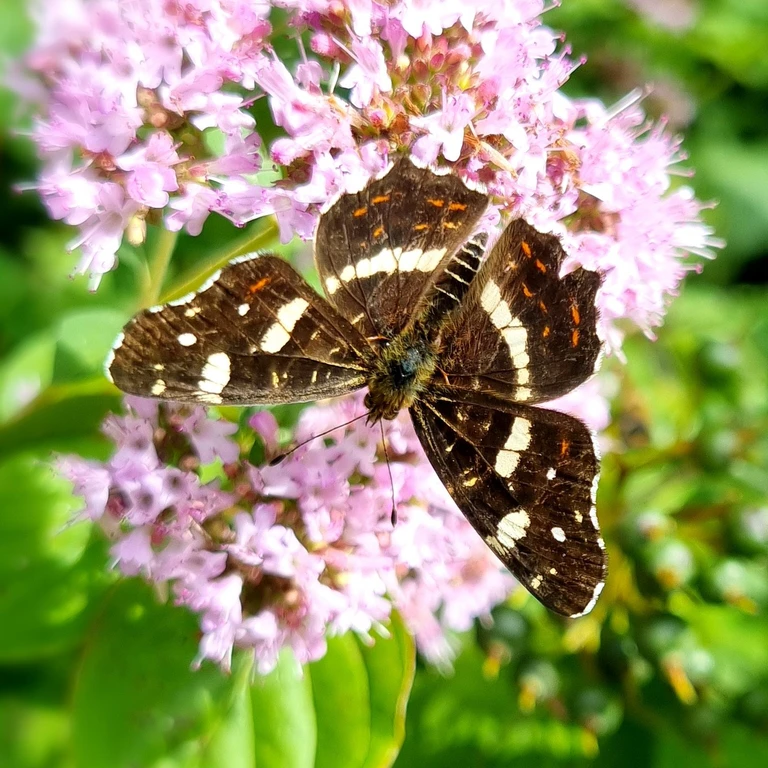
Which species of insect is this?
Araschnia levana
